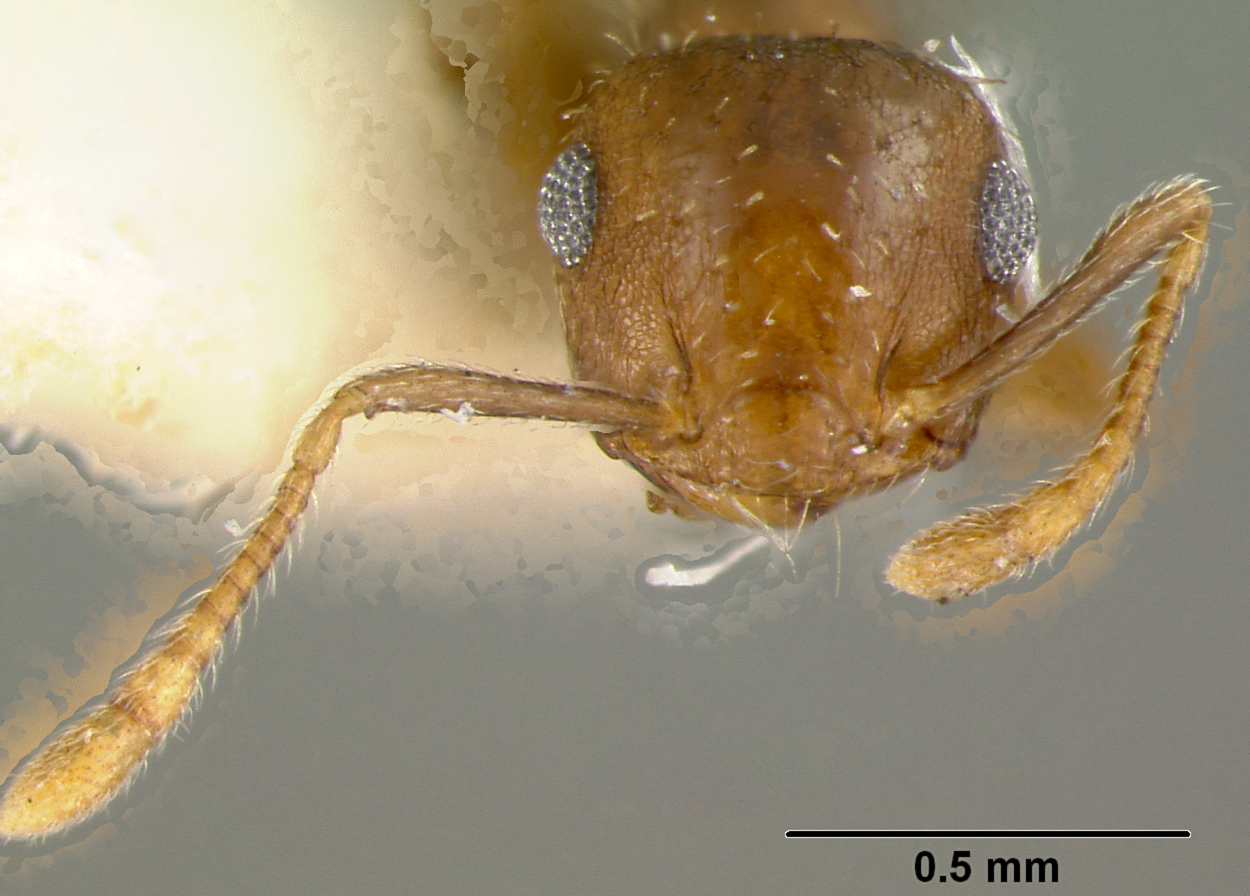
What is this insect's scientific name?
Crematogaster agnita
